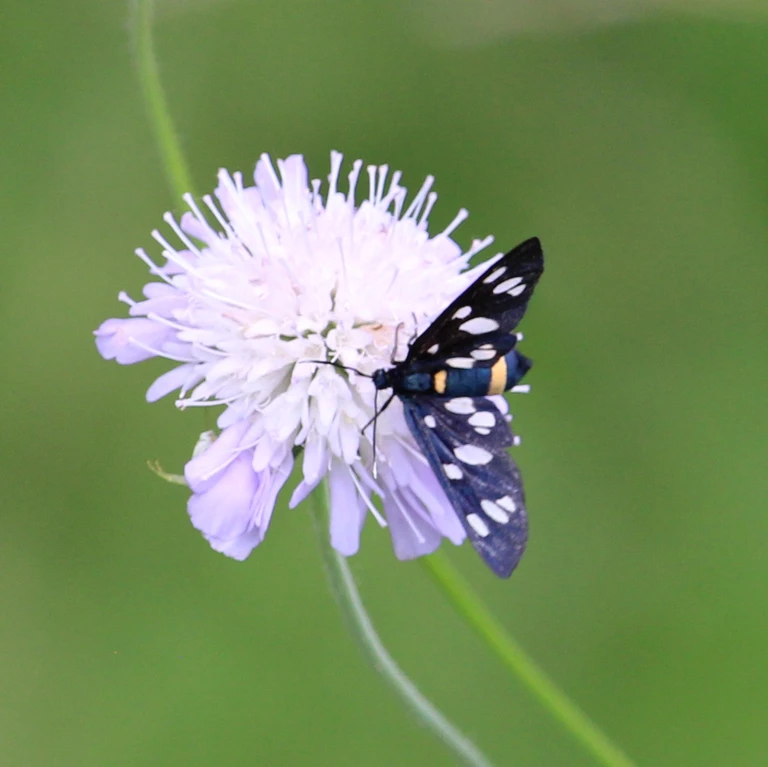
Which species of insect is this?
Amata phegea
